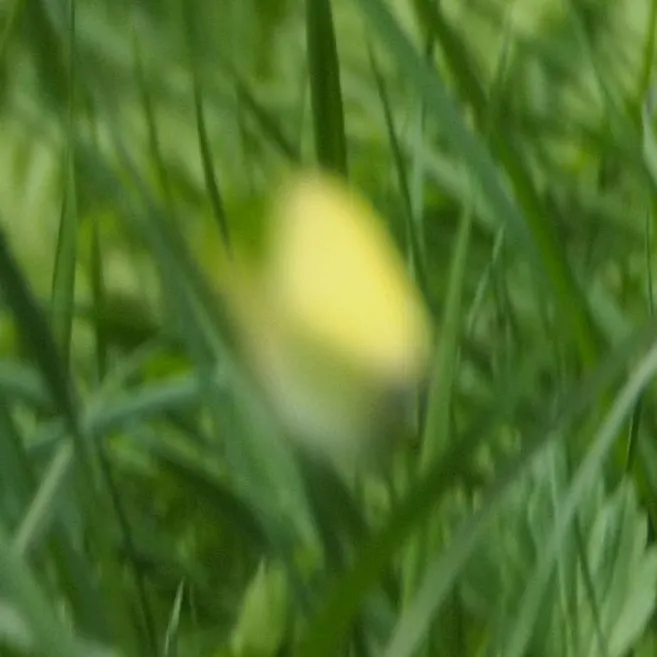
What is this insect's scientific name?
Gonepteryx rhamni
